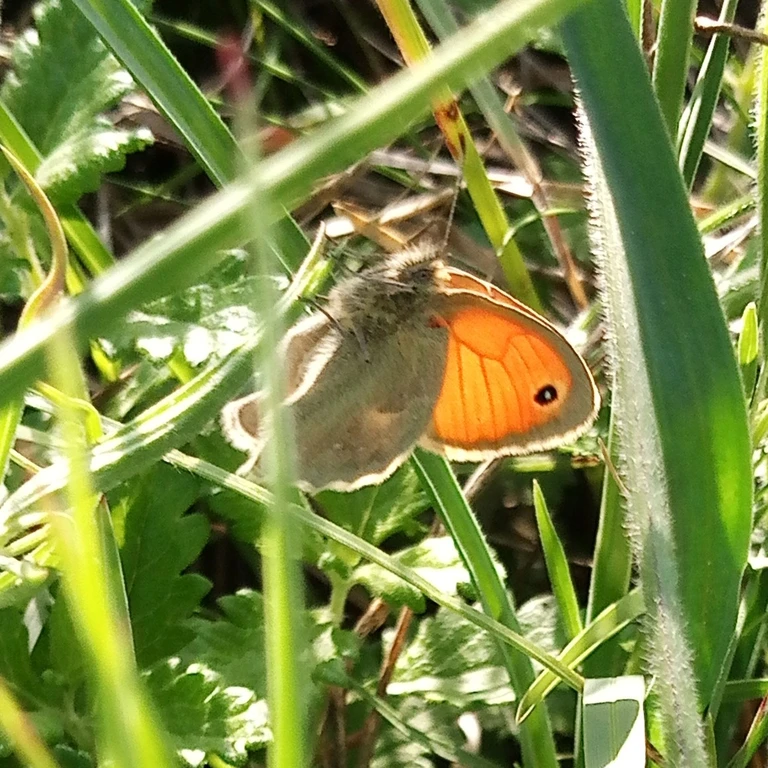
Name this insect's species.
Coenonympha pamphilus
